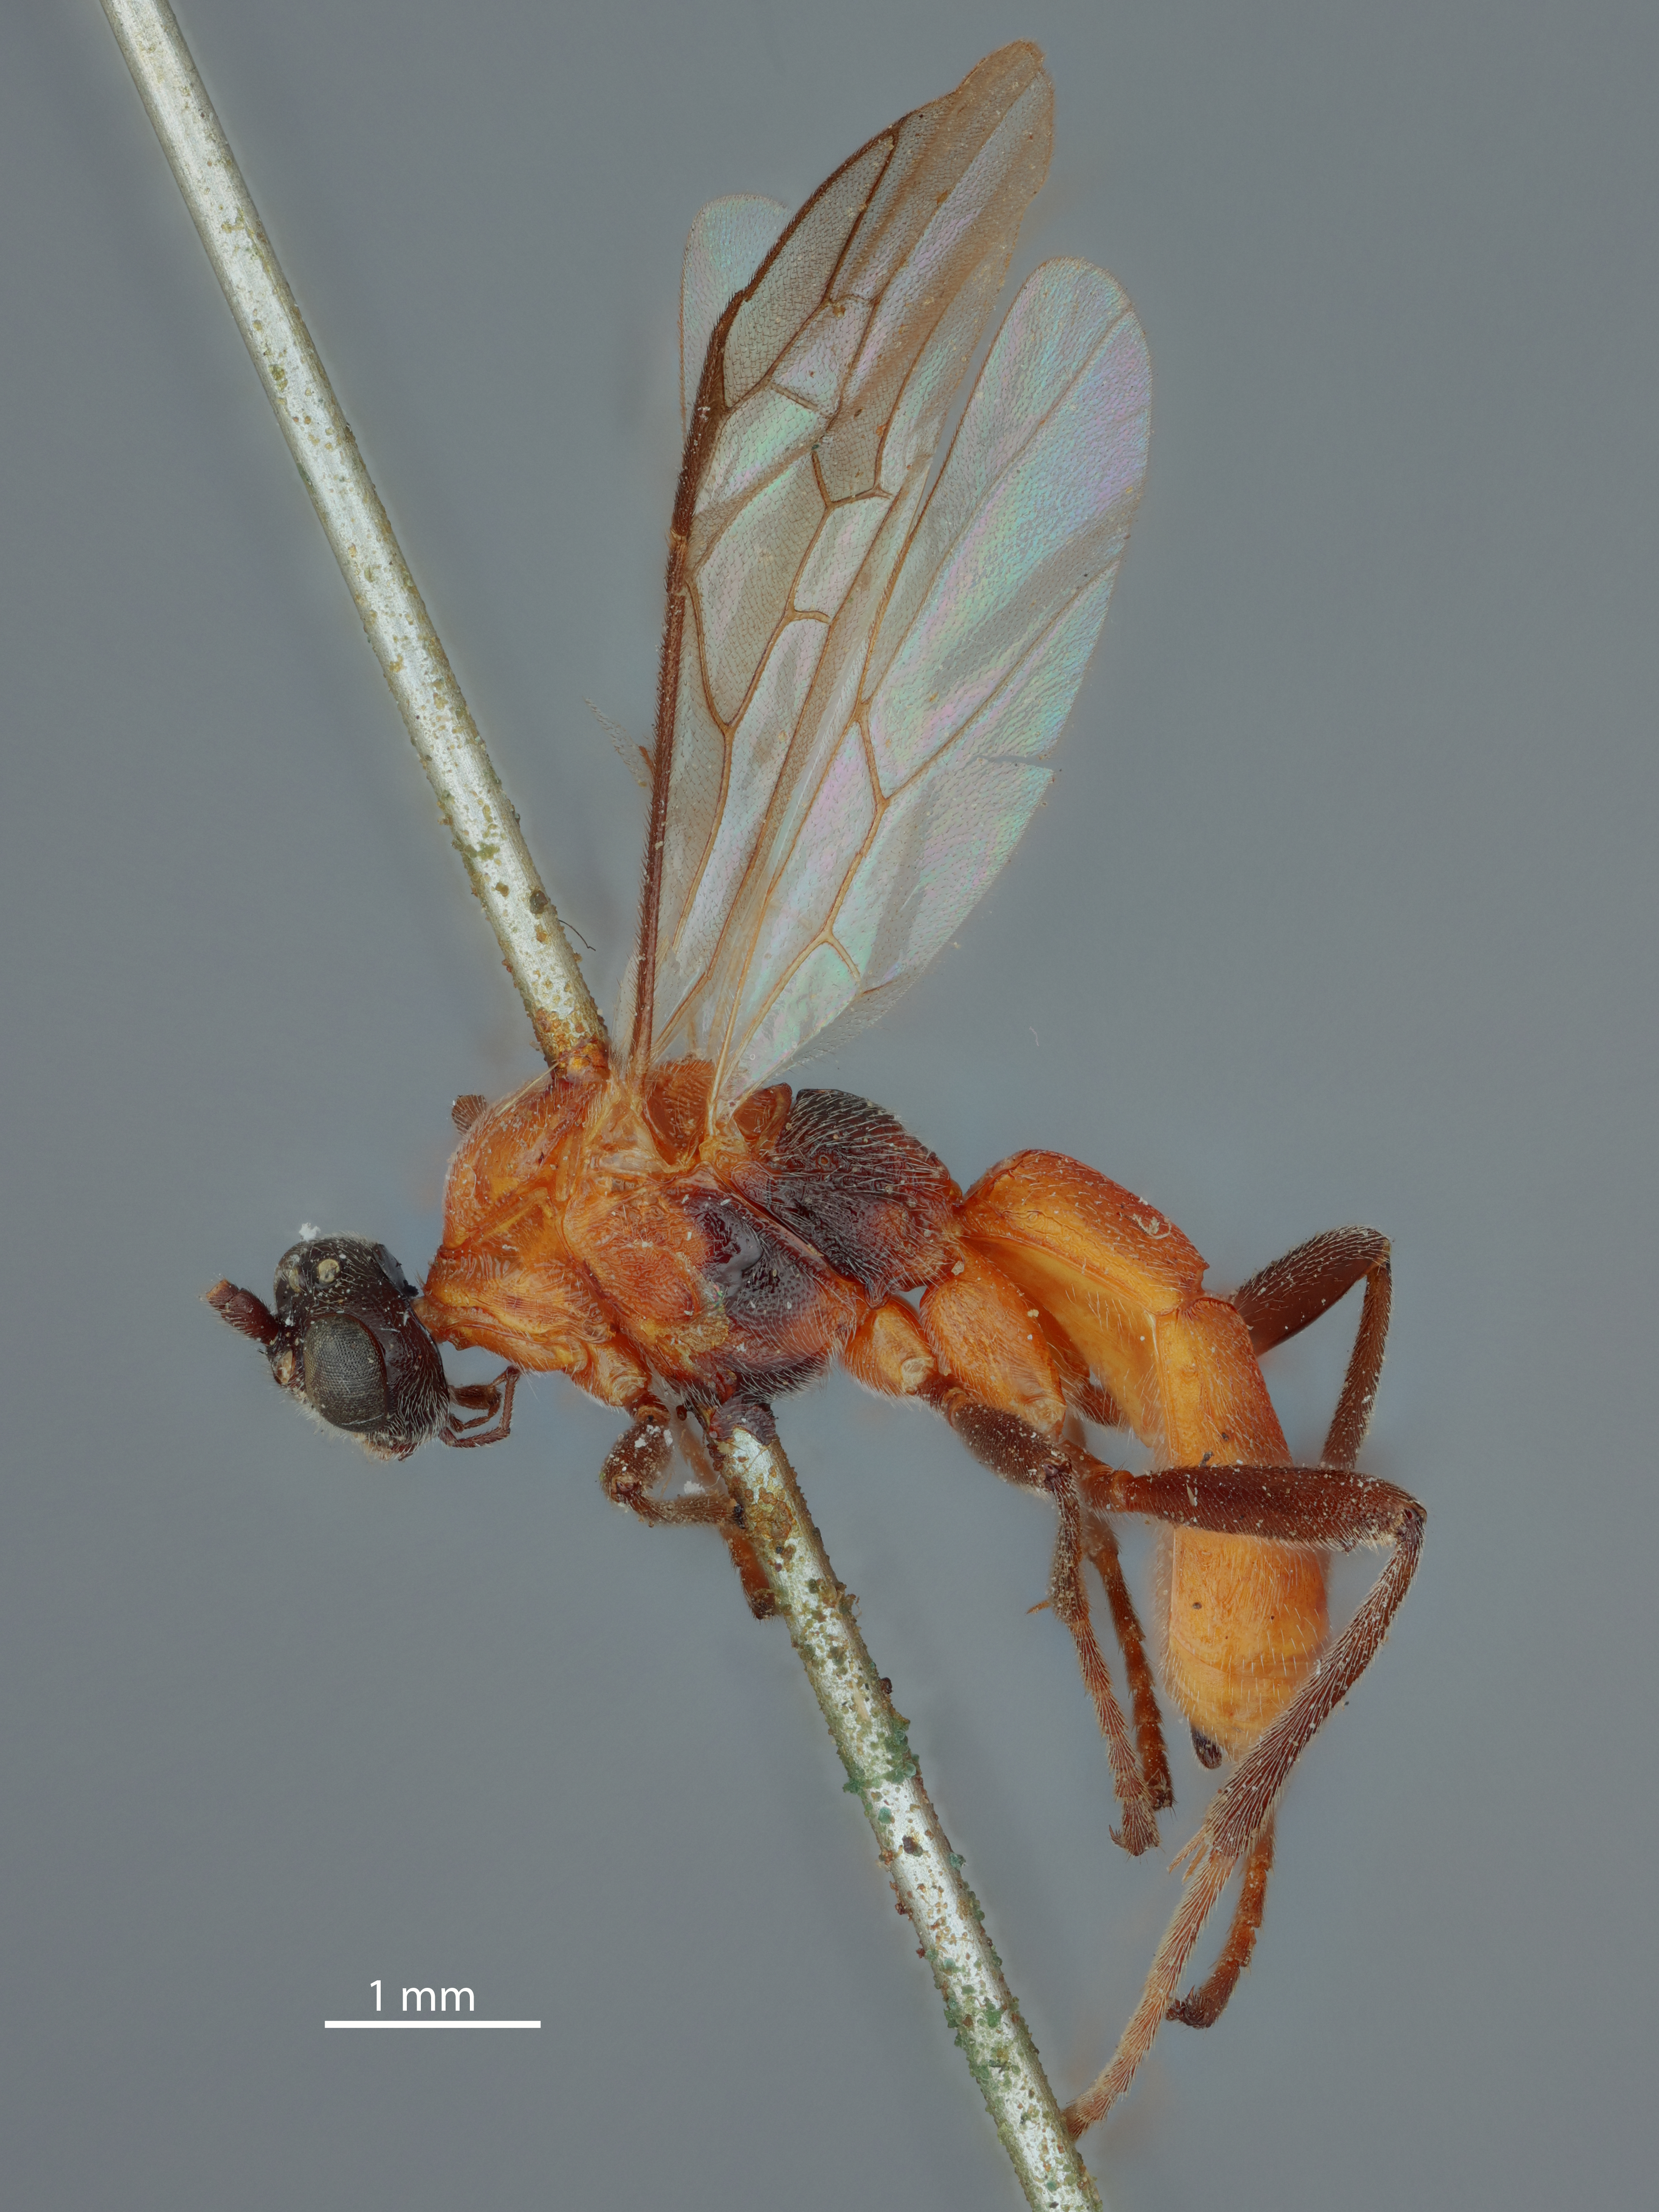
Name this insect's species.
Rhogas molestus
